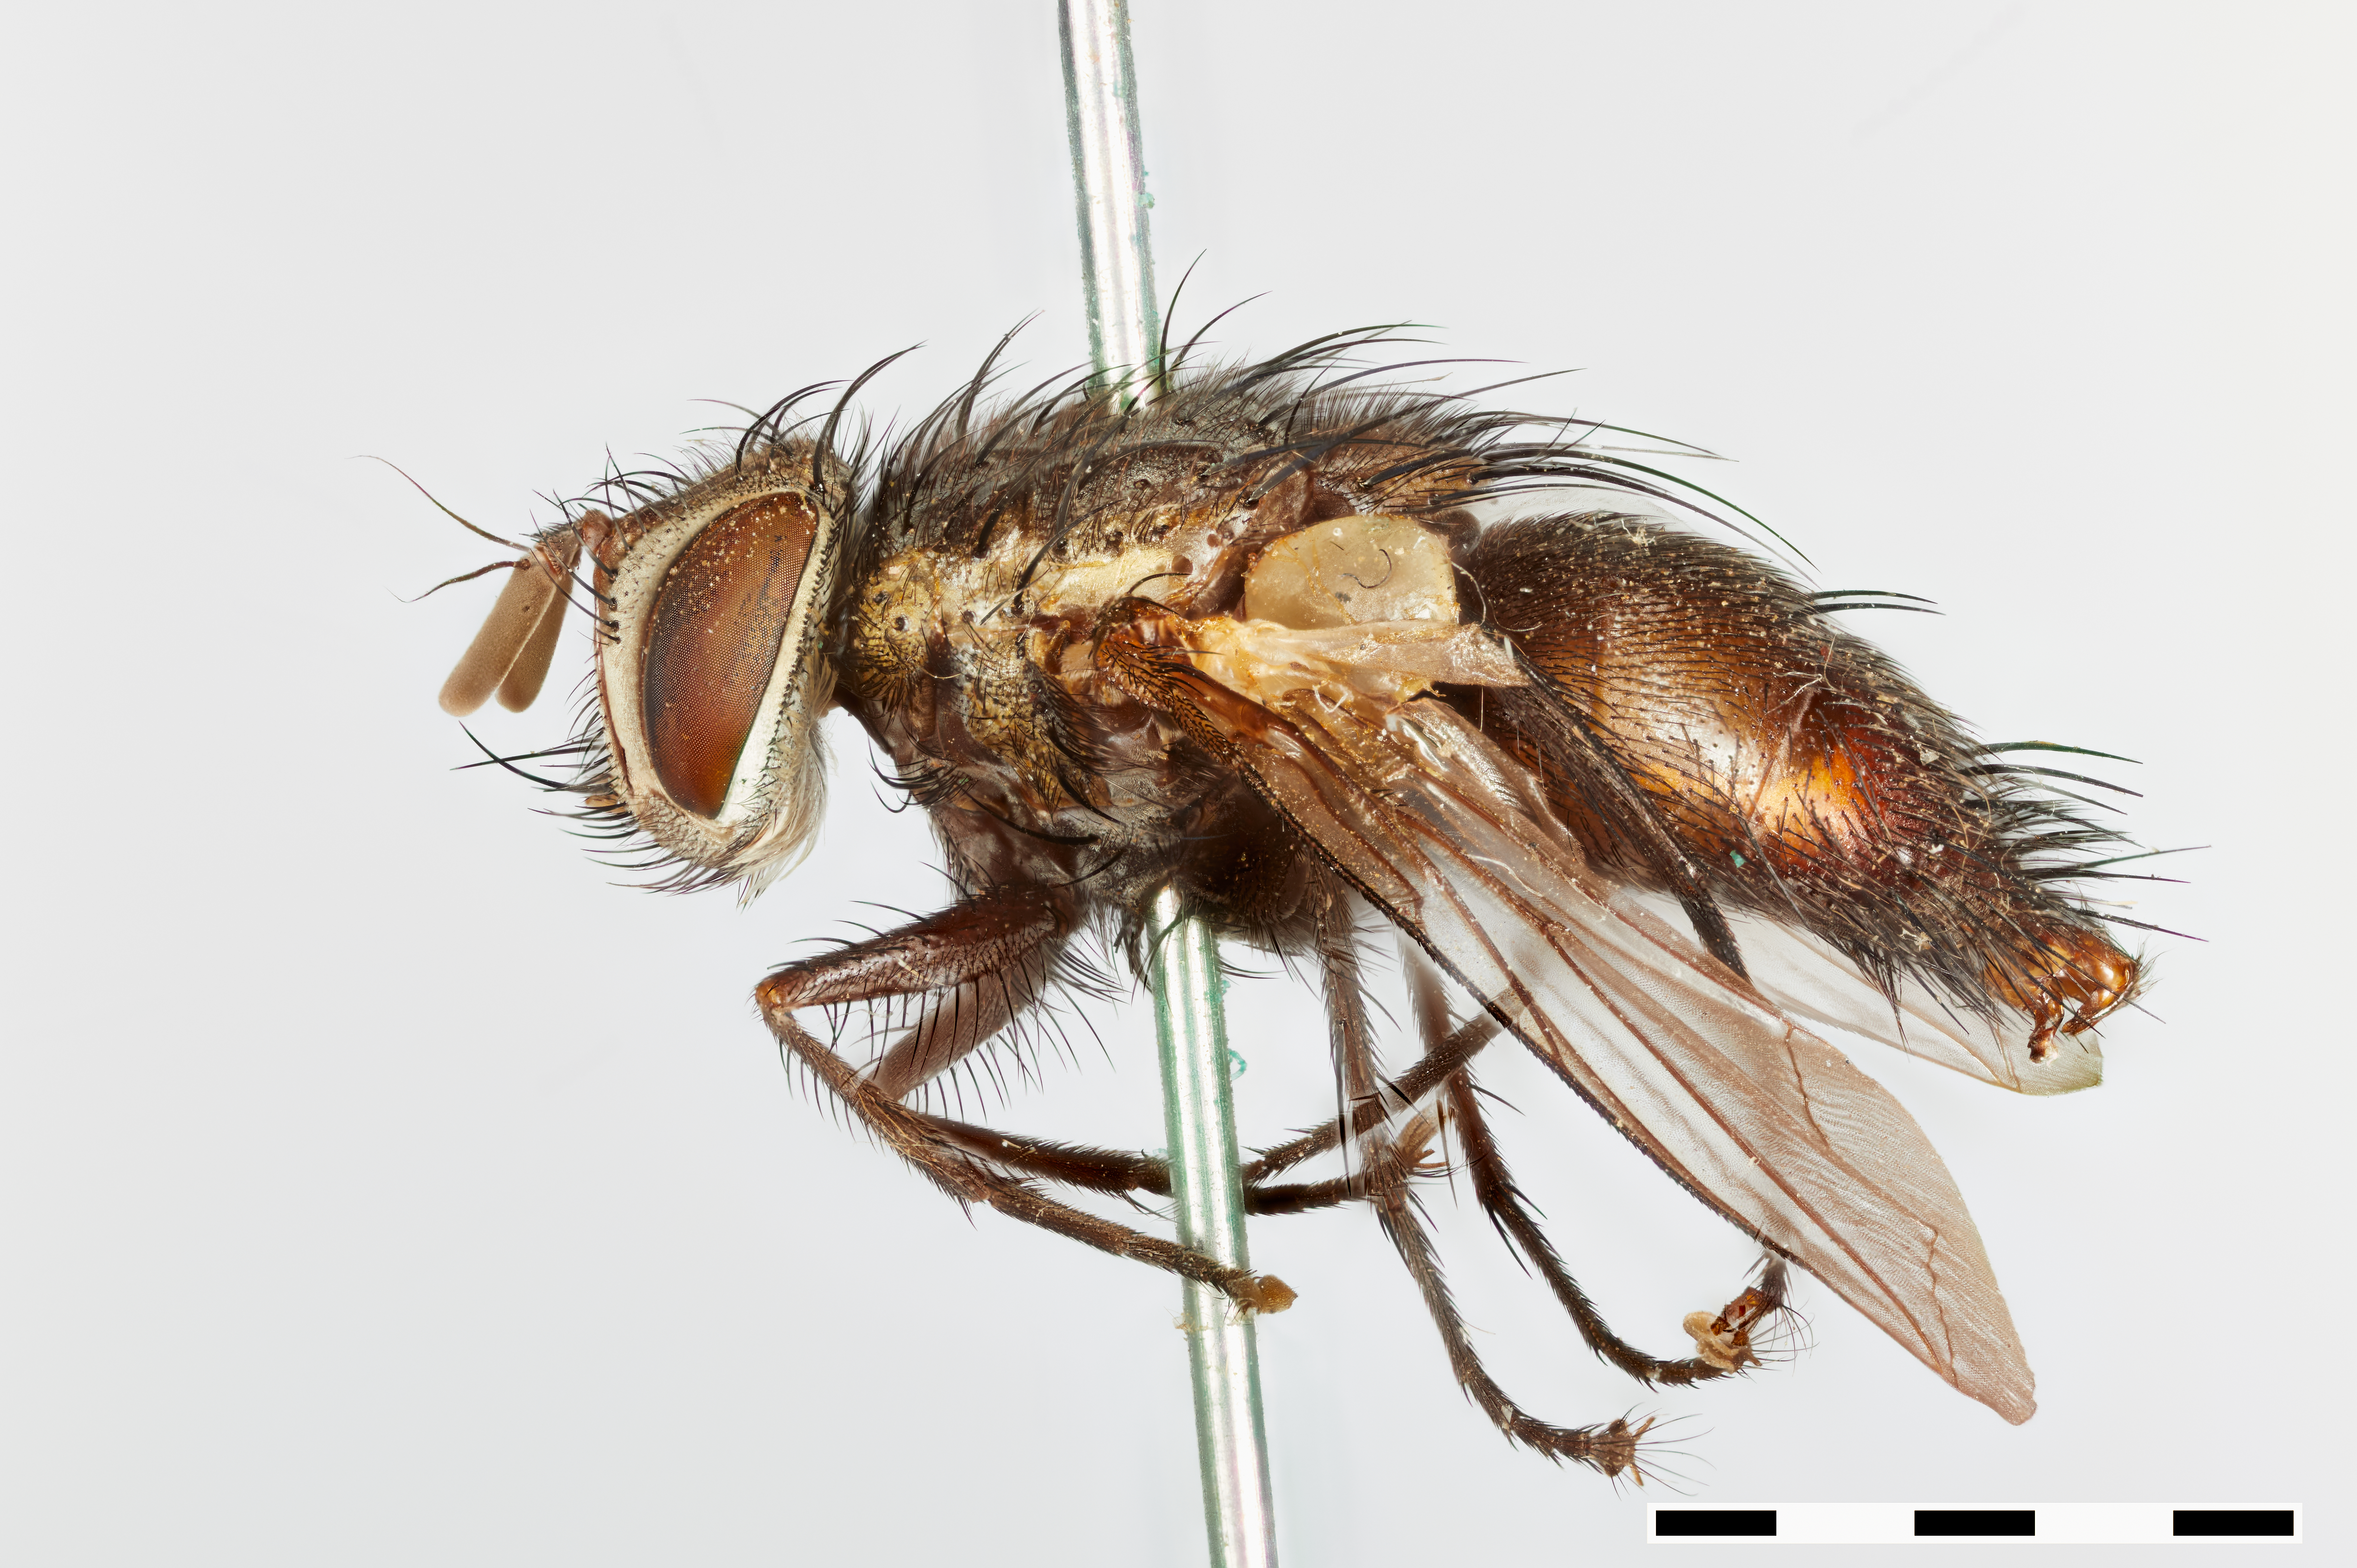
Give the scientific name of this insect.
Achaetoneura piperi
